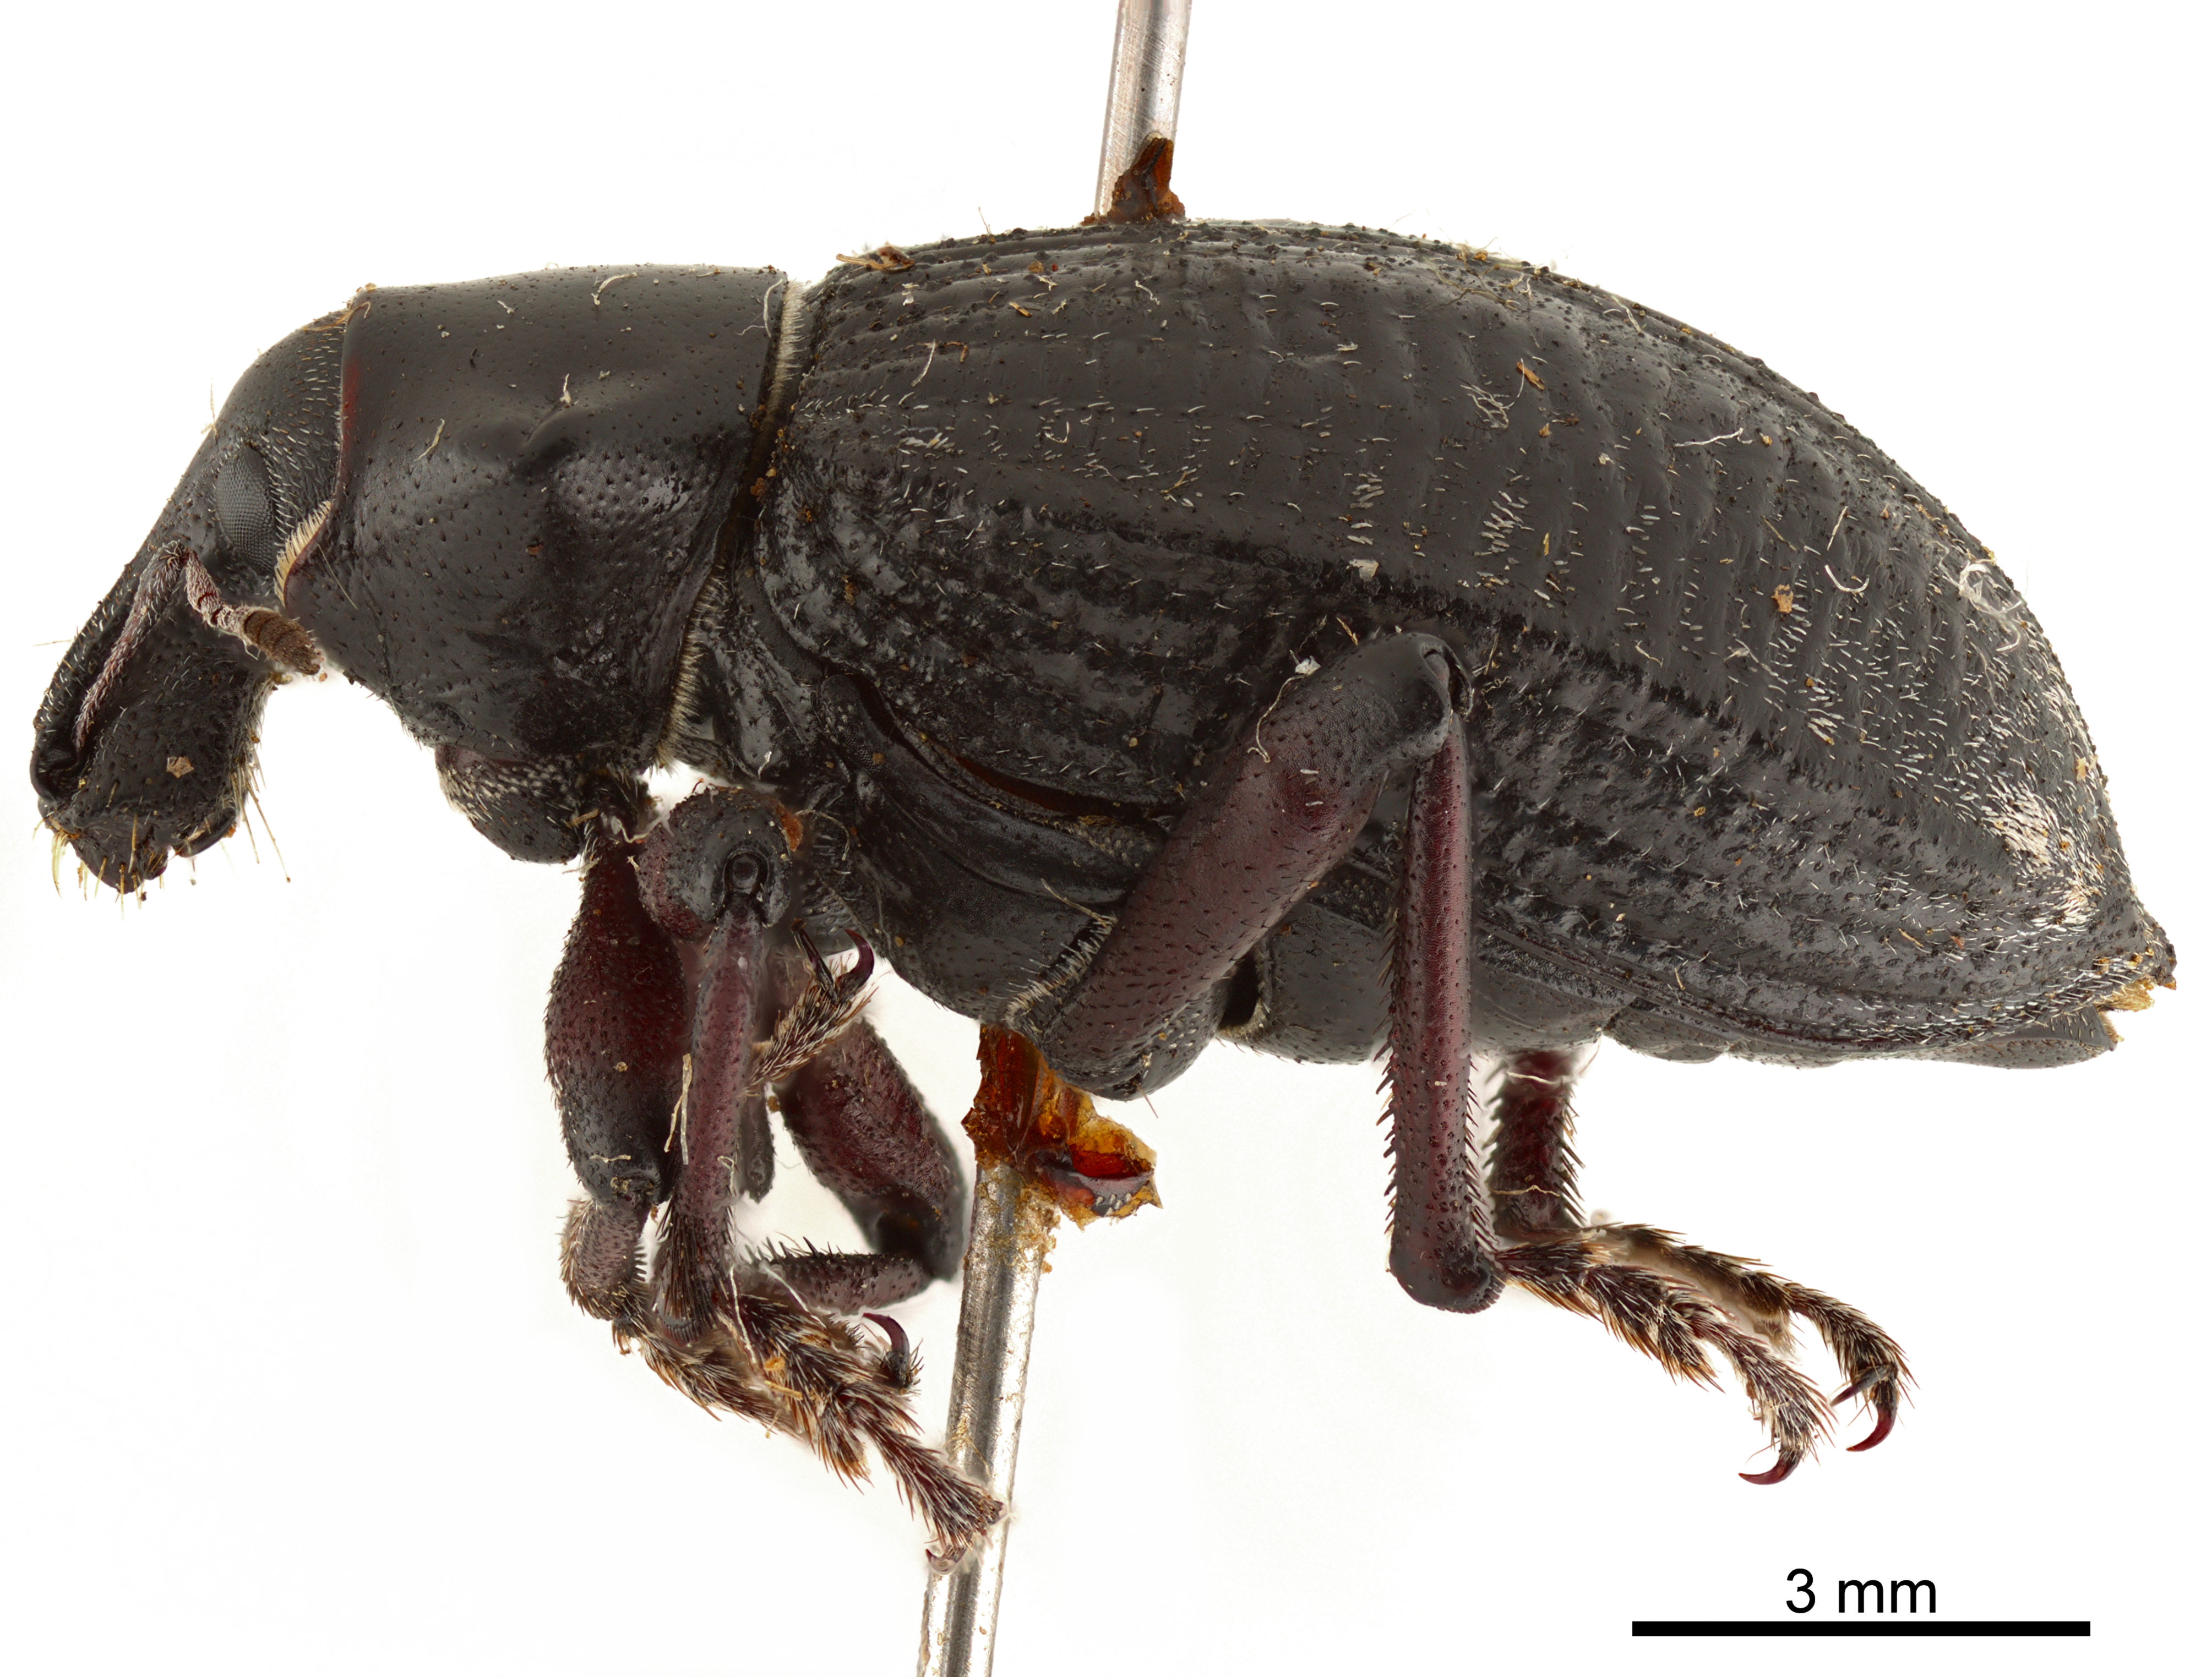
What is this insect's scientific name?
Cylydrorhinus angulatus
